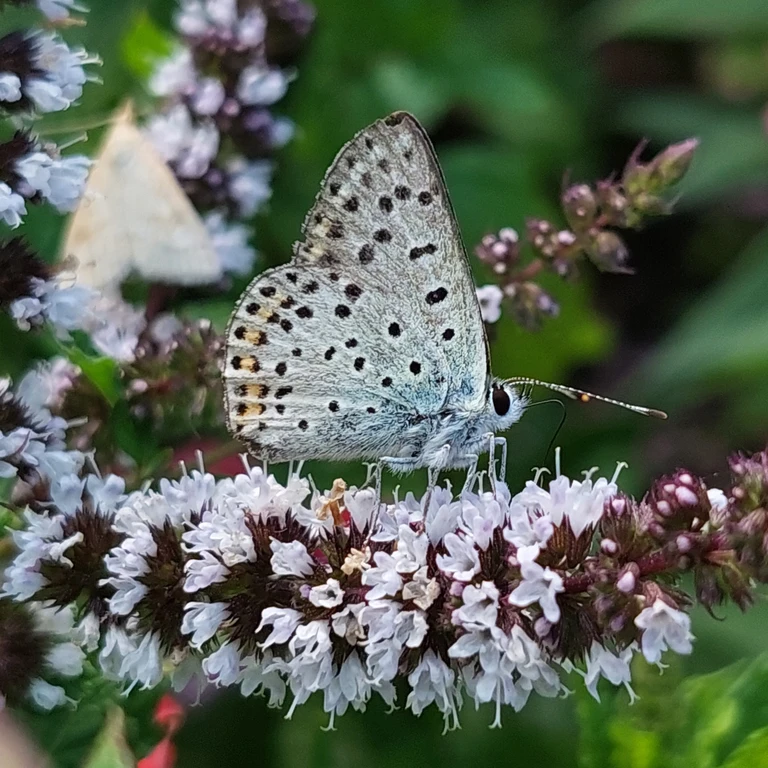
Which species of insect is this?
Lycaena tityrus (also Loweia tityrus)
